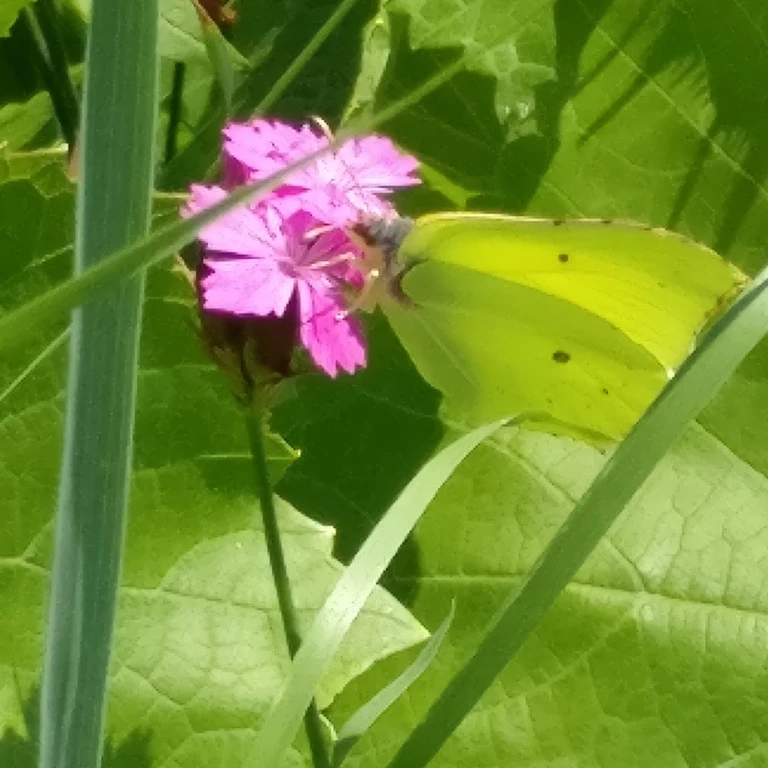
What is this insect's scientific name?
Gonepteryx rhamni
